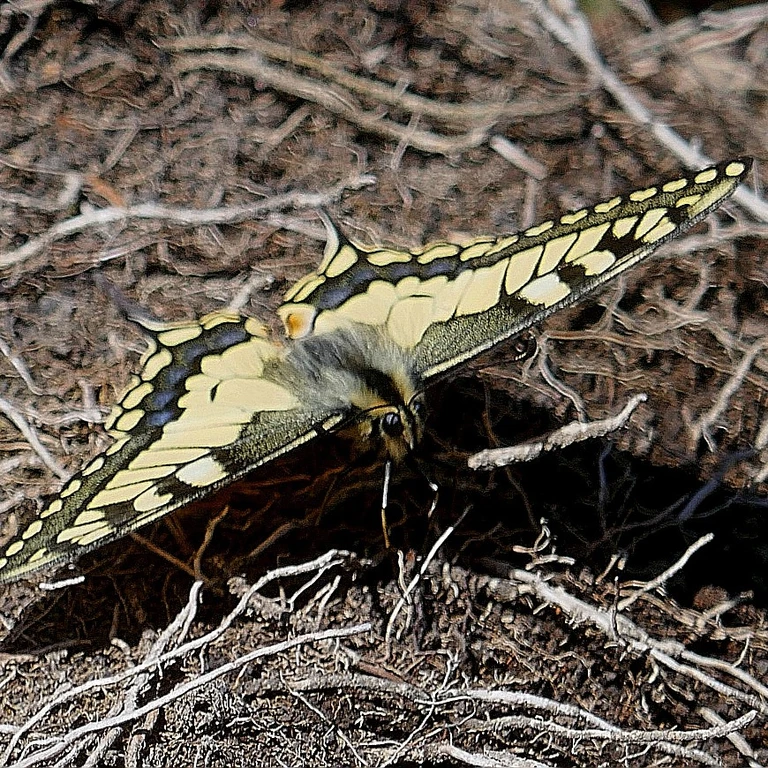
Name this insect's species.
Papilio machaon
